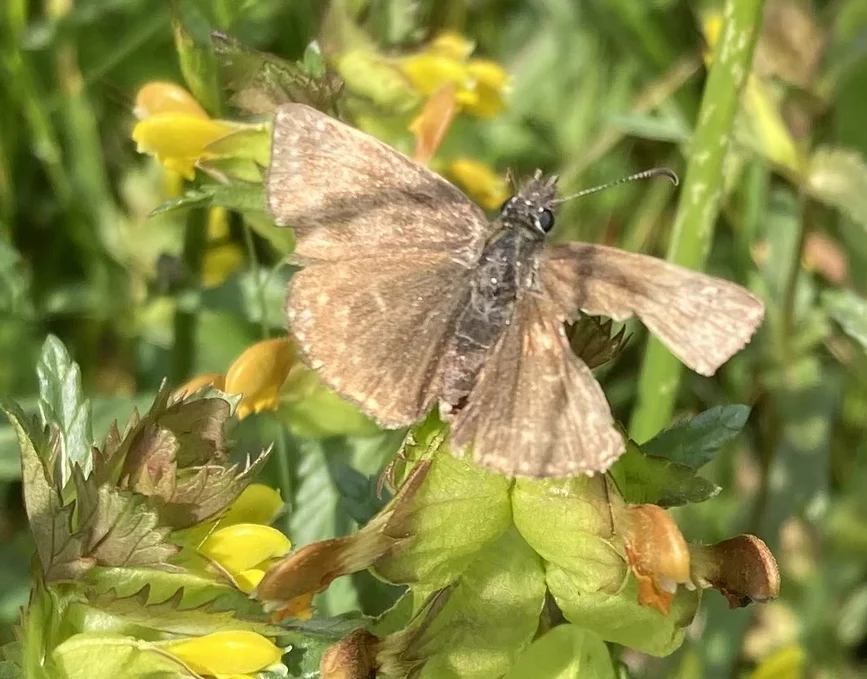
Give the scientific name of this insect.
Erynnis tages
